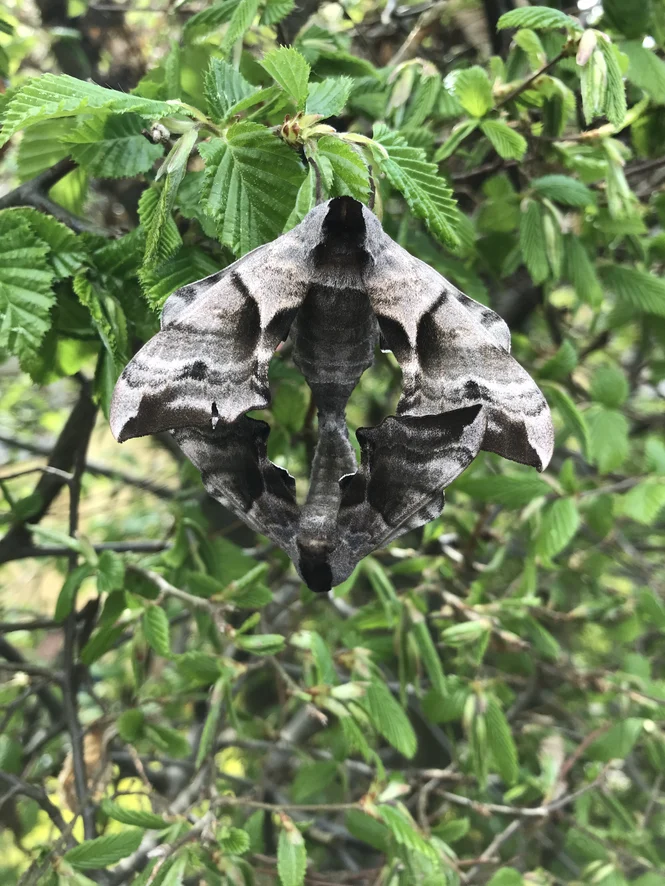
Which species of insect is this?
Smerinthus ocellata
